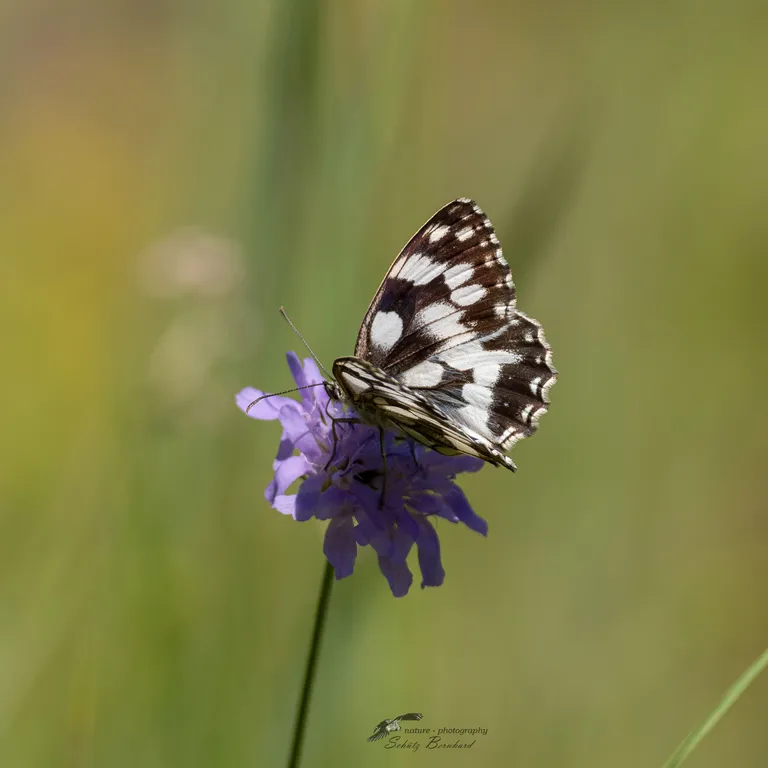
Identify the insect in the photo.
Melanargia galathea
